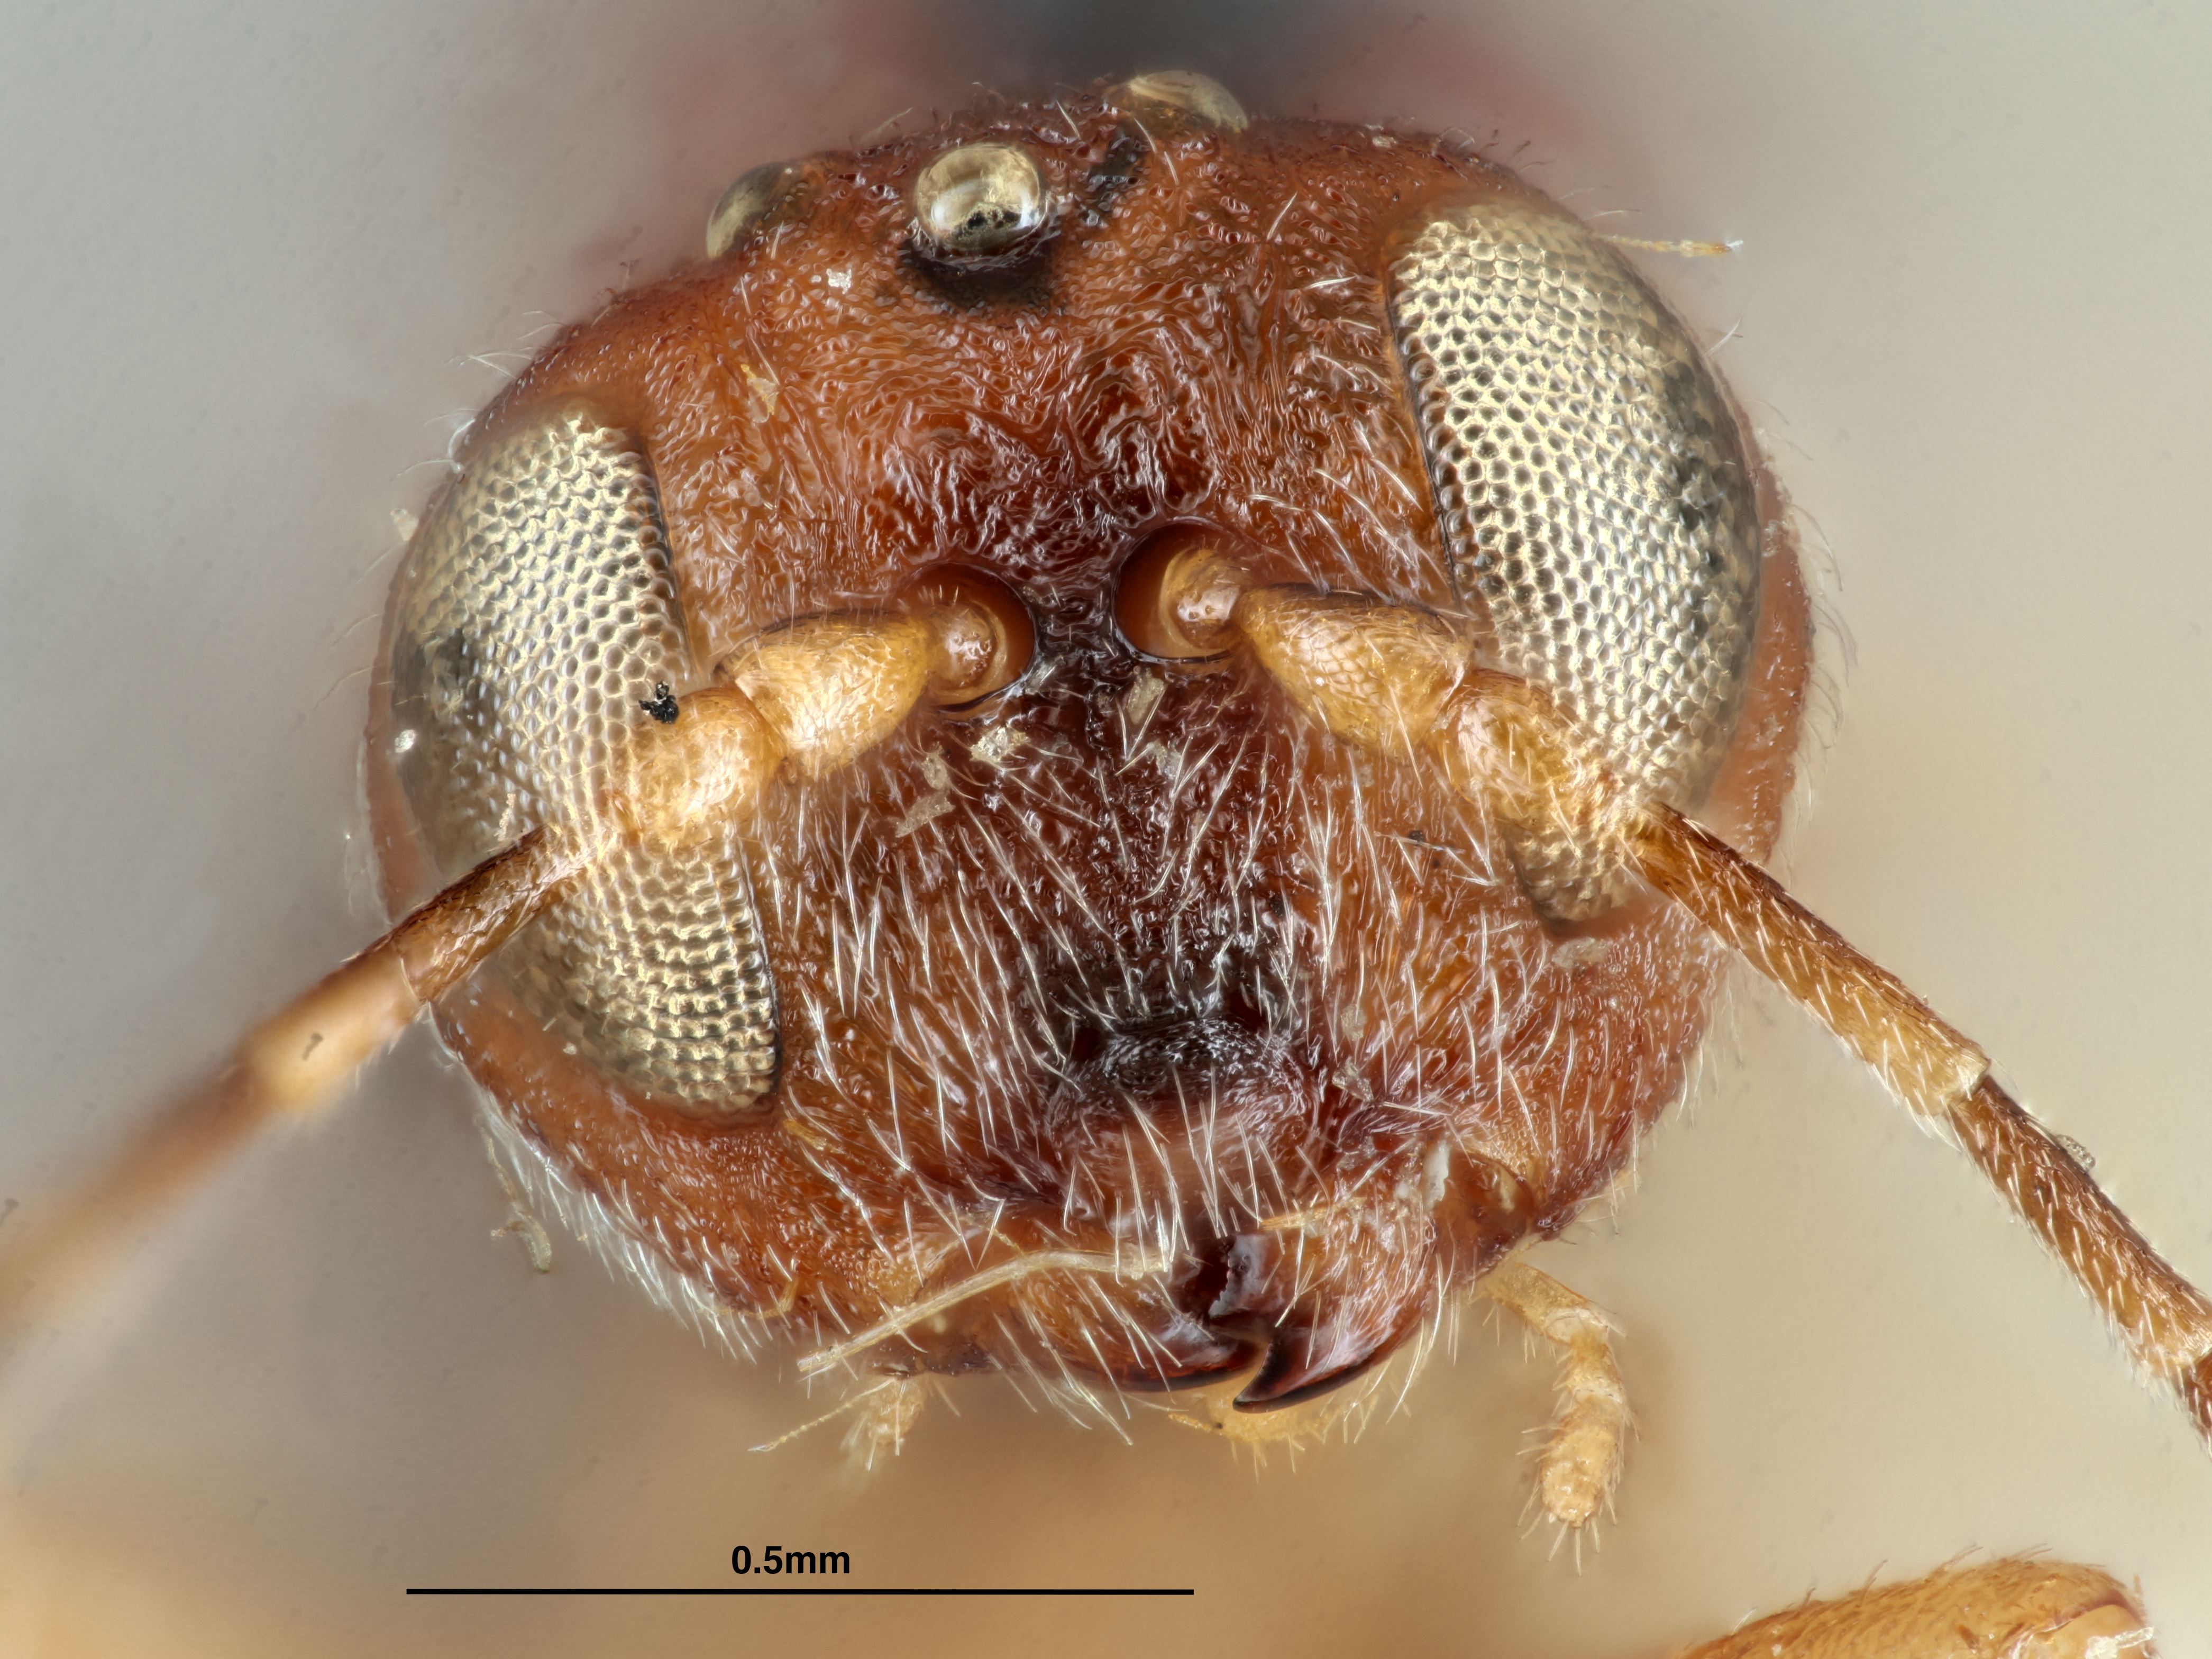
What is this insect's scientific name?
Andricus furnessulus
